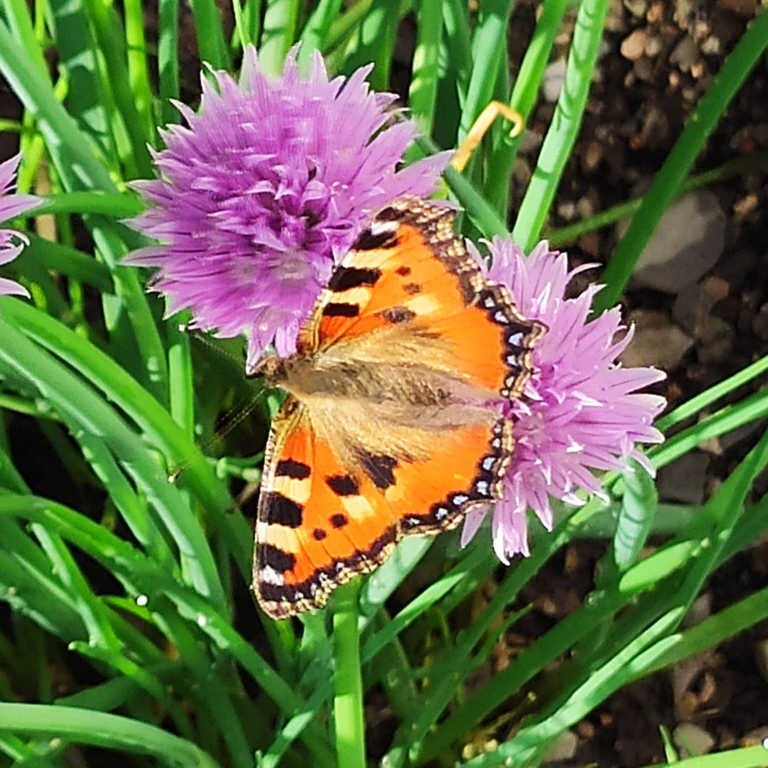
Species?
Aglais urticae
